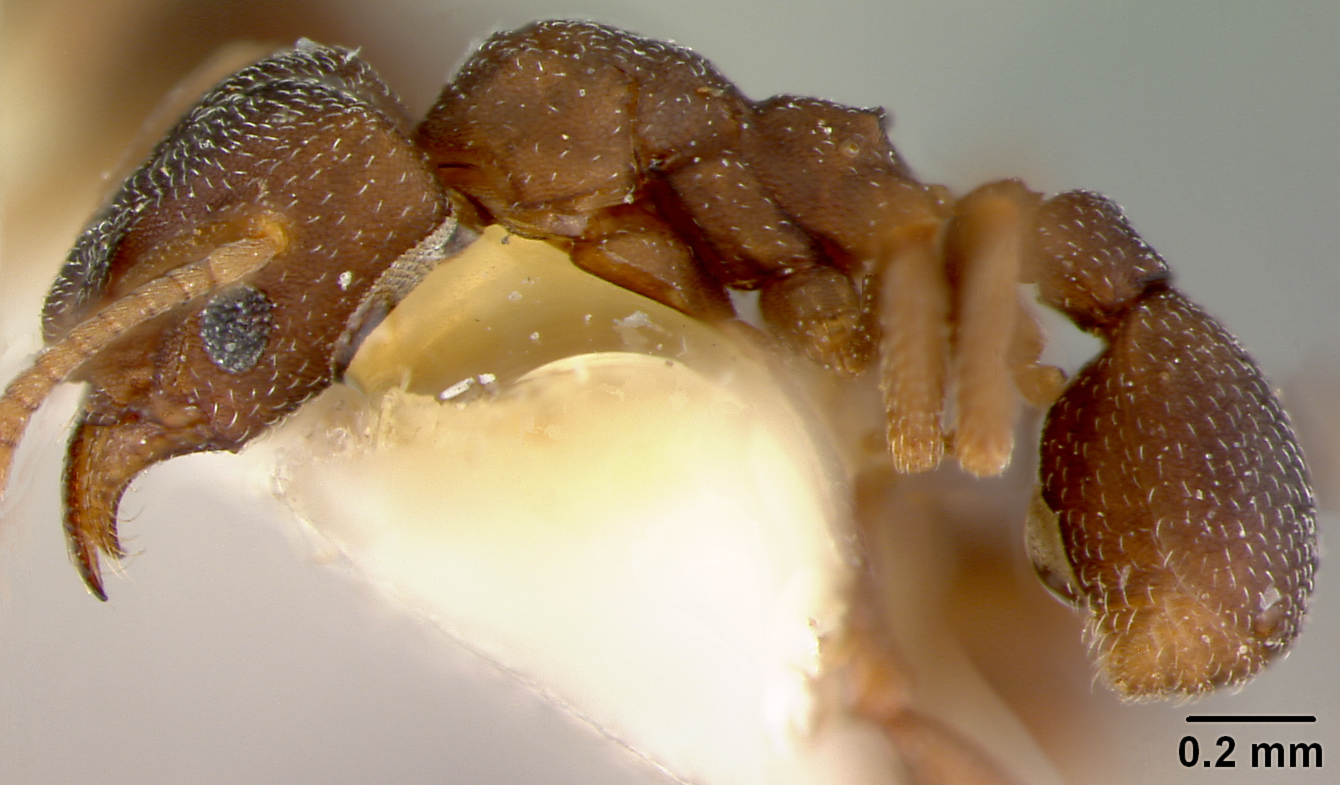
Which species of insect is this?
Mycetophylax brittoni
